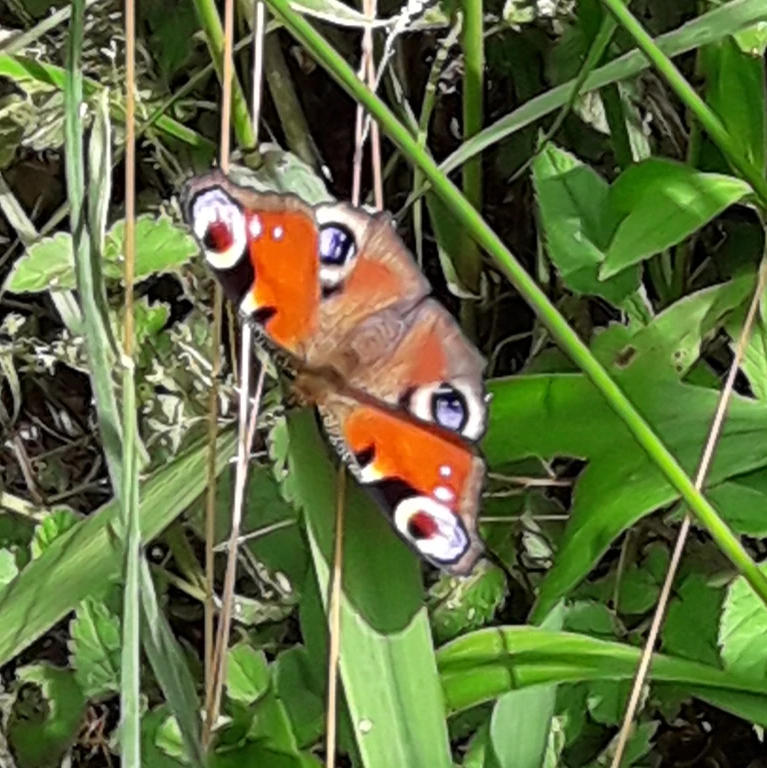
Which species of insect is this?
Aglais io
